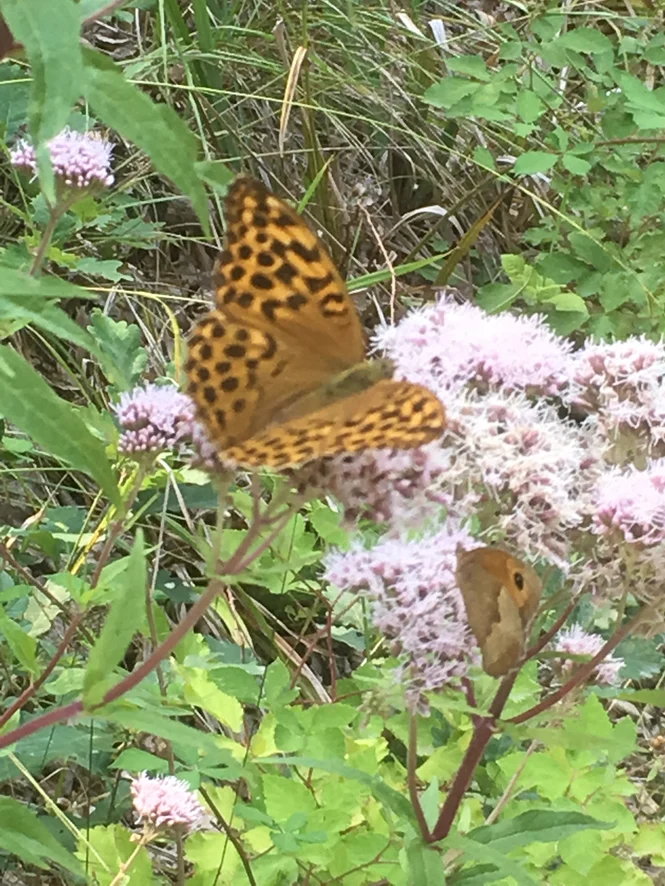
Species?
Argynnis paphia
